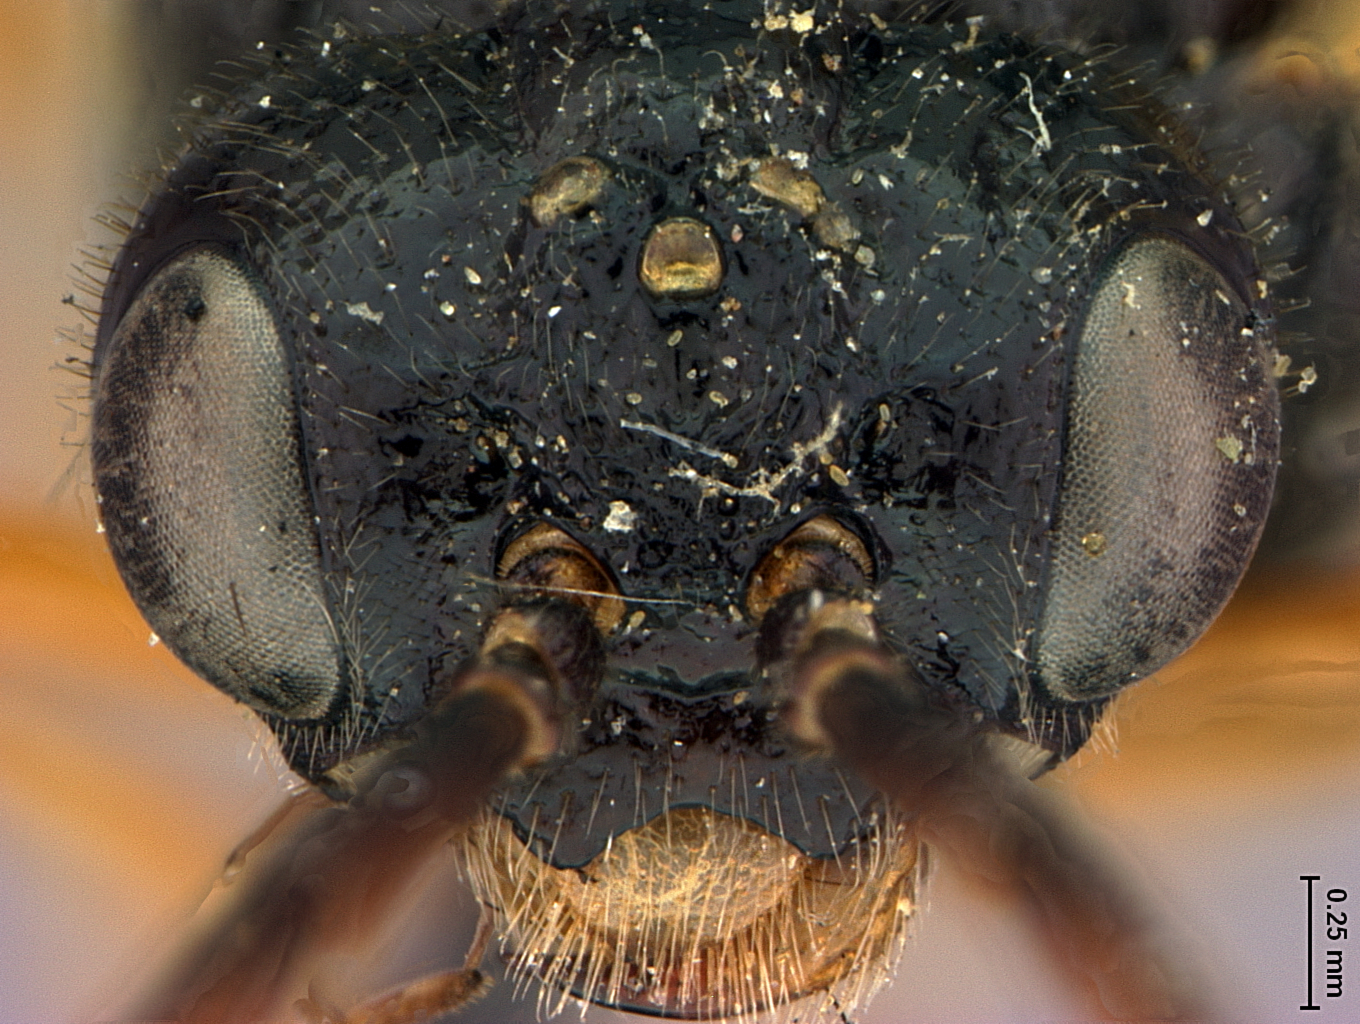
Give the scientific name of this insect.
Dimorphopteryx coloradensis
